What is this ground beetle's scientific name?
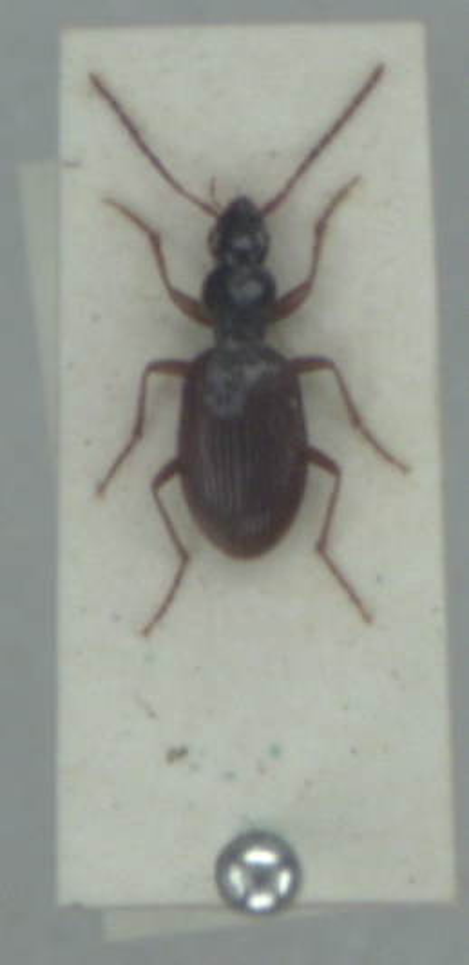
Oxypselaphus obscurus
